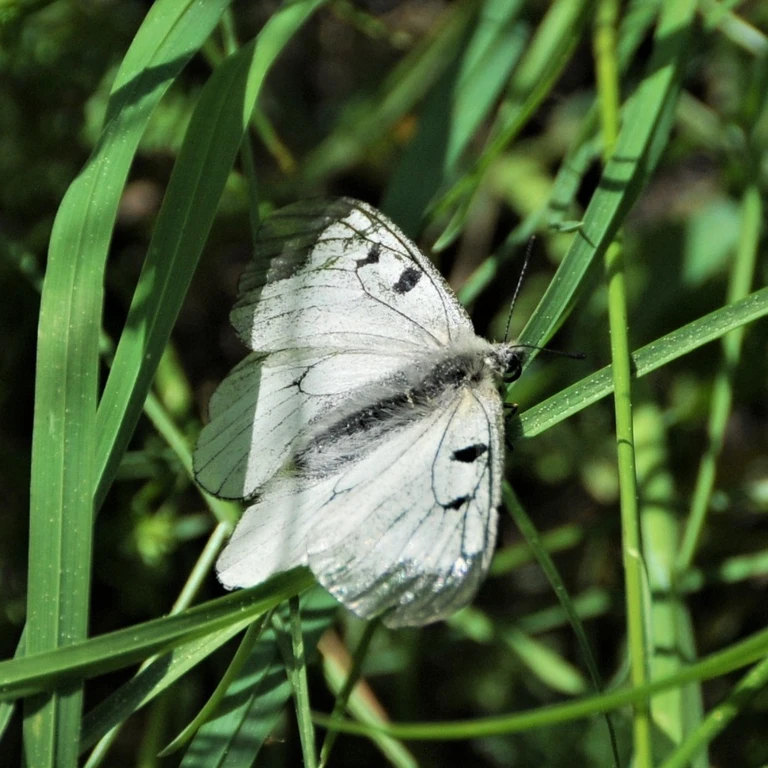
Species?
Parnassius mnemosyne
